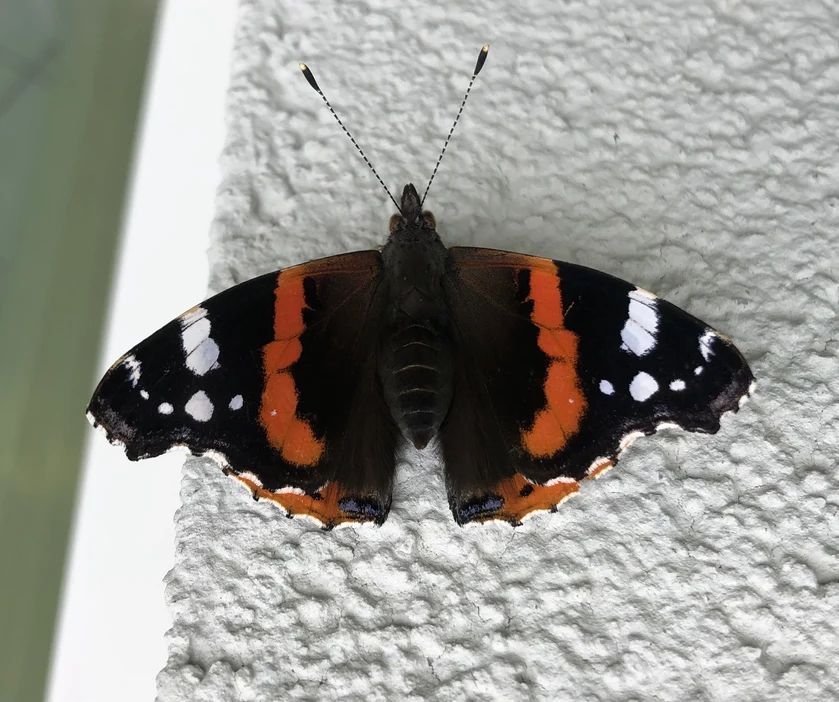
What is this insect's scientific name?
Vanessa atalanta
